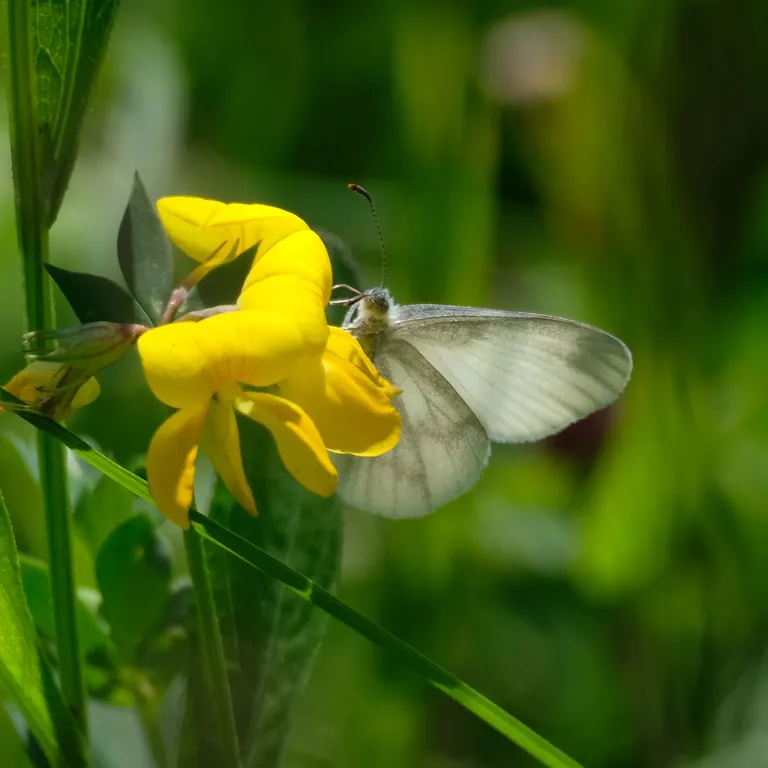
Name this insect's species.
Leptidea sinapis/juvernica
